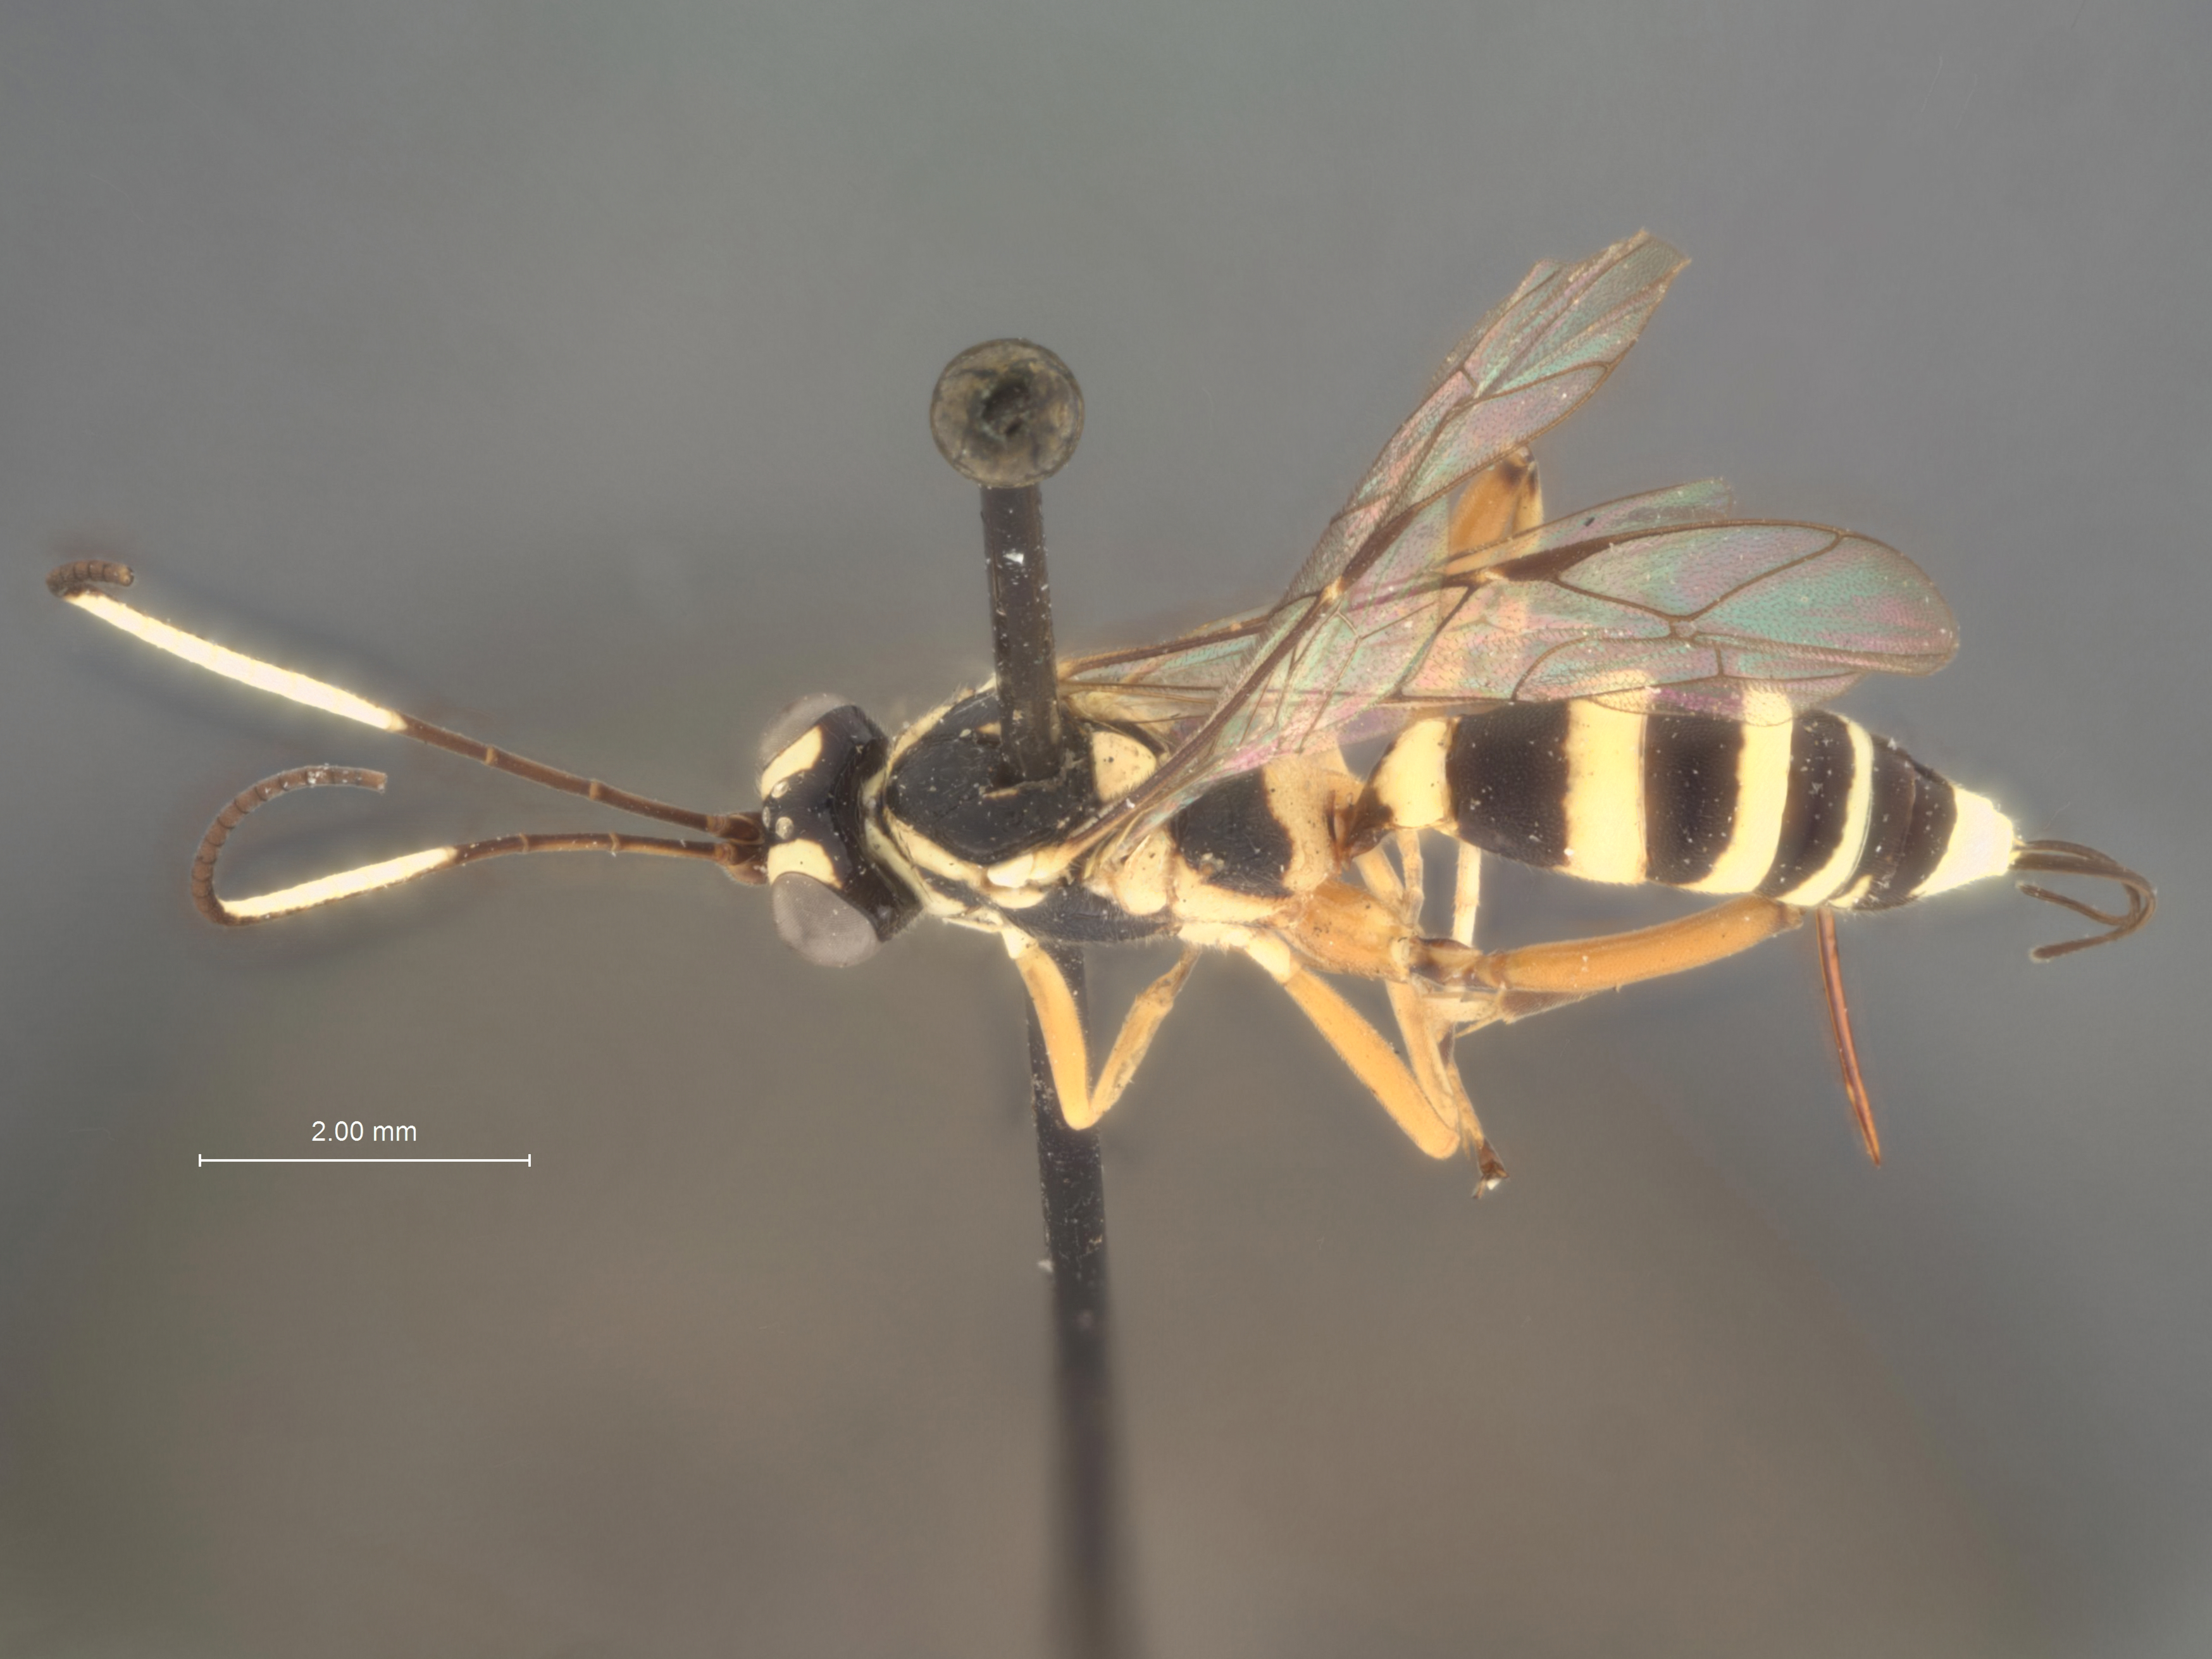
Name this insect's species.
Agrothereutes albicoxis
